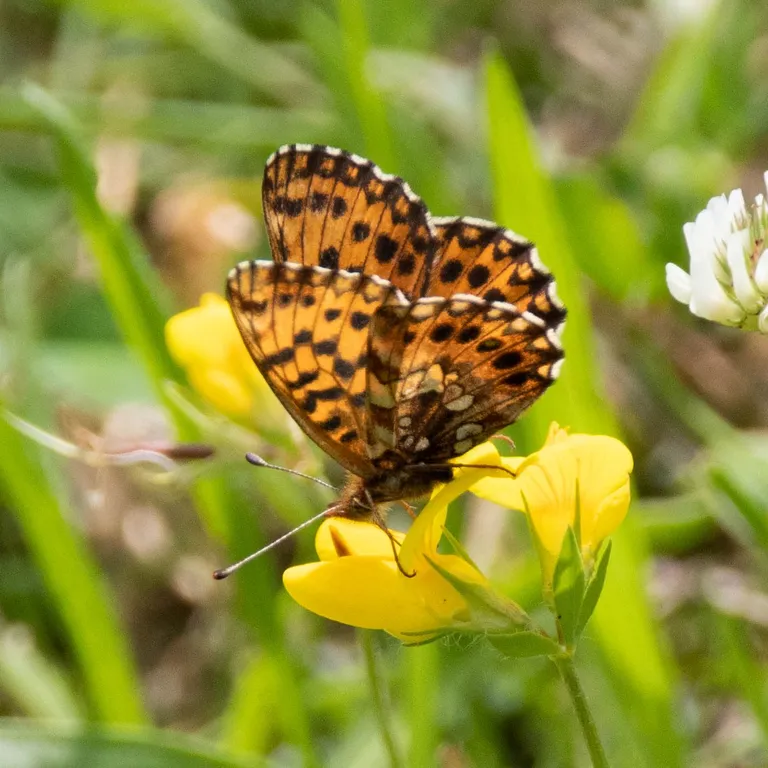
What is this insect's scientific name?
Boloria dia
